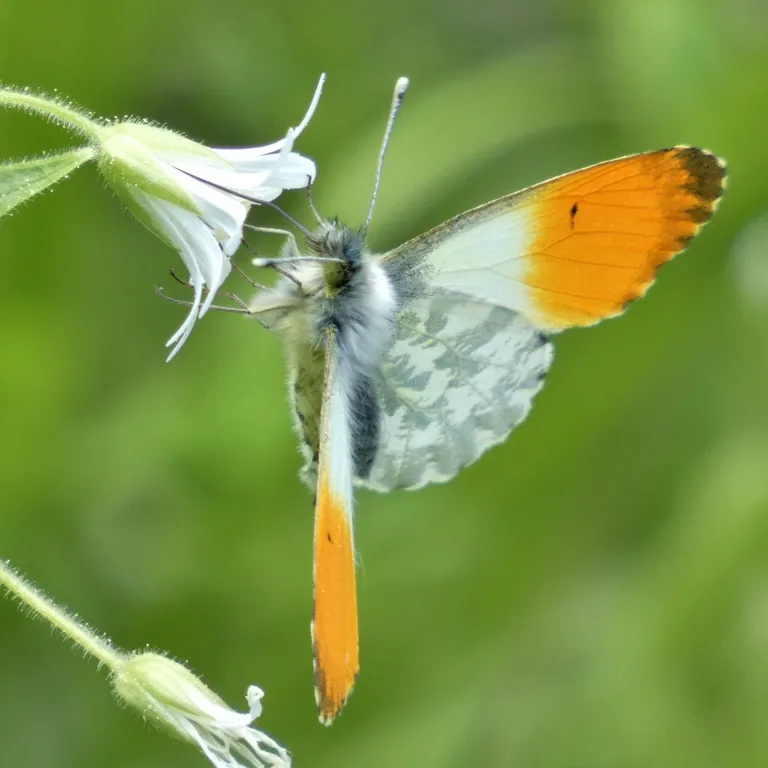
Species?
Anthocharis cardamines
